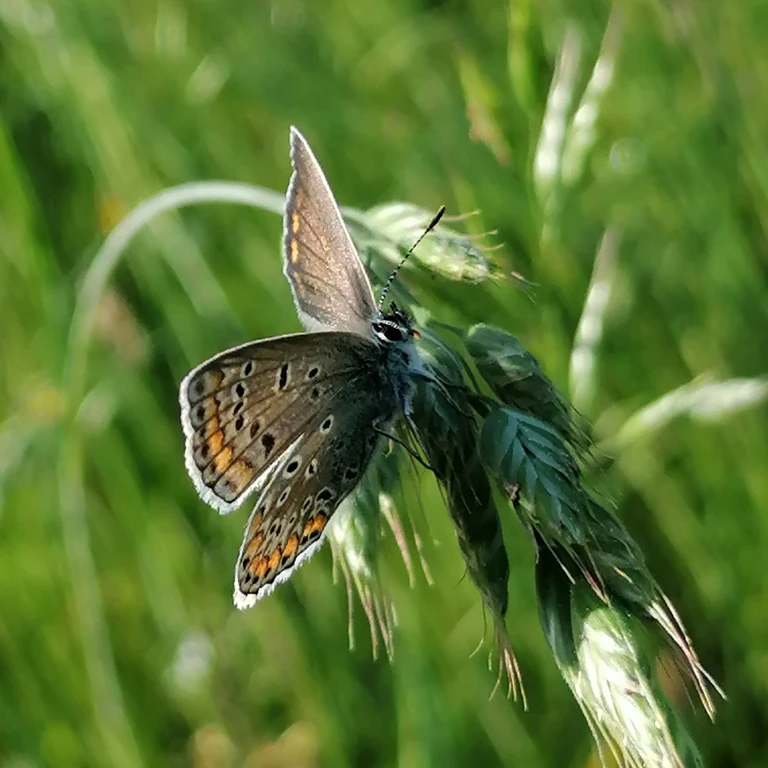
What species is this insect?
Polyommatus icarus
